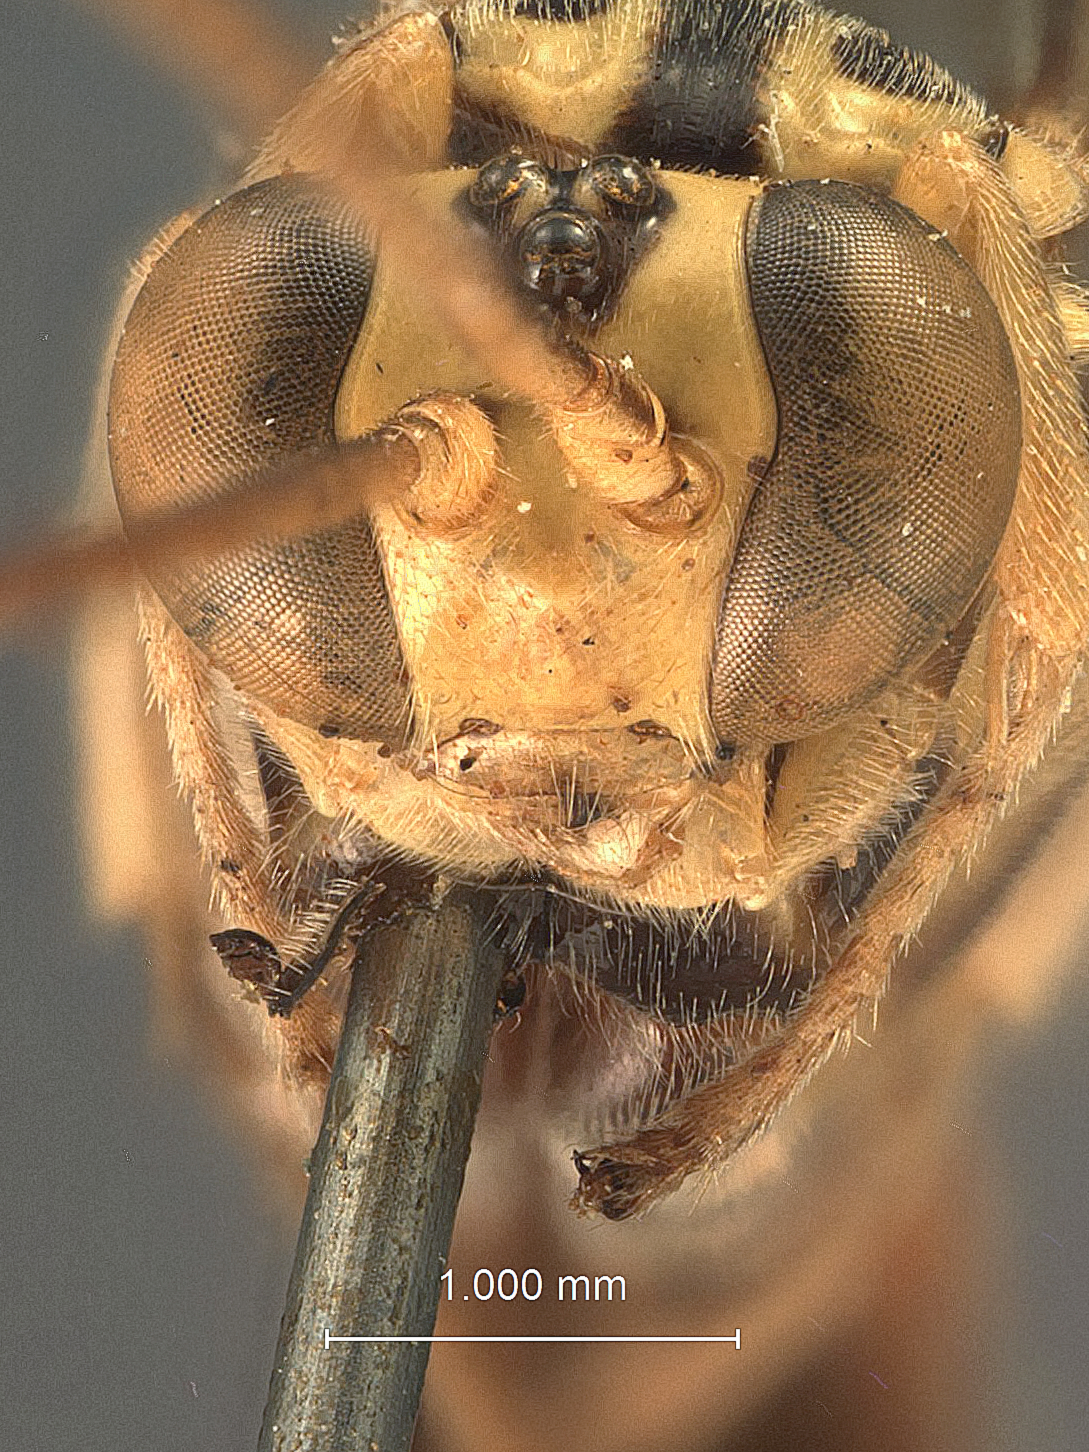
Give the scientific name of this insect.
Theronia scutellata
